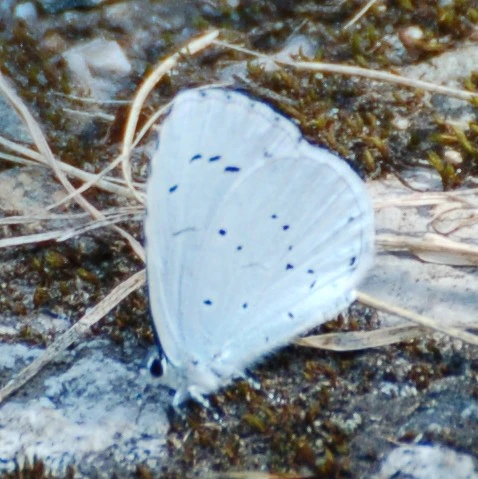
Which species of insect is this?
Celastrina argiolus
